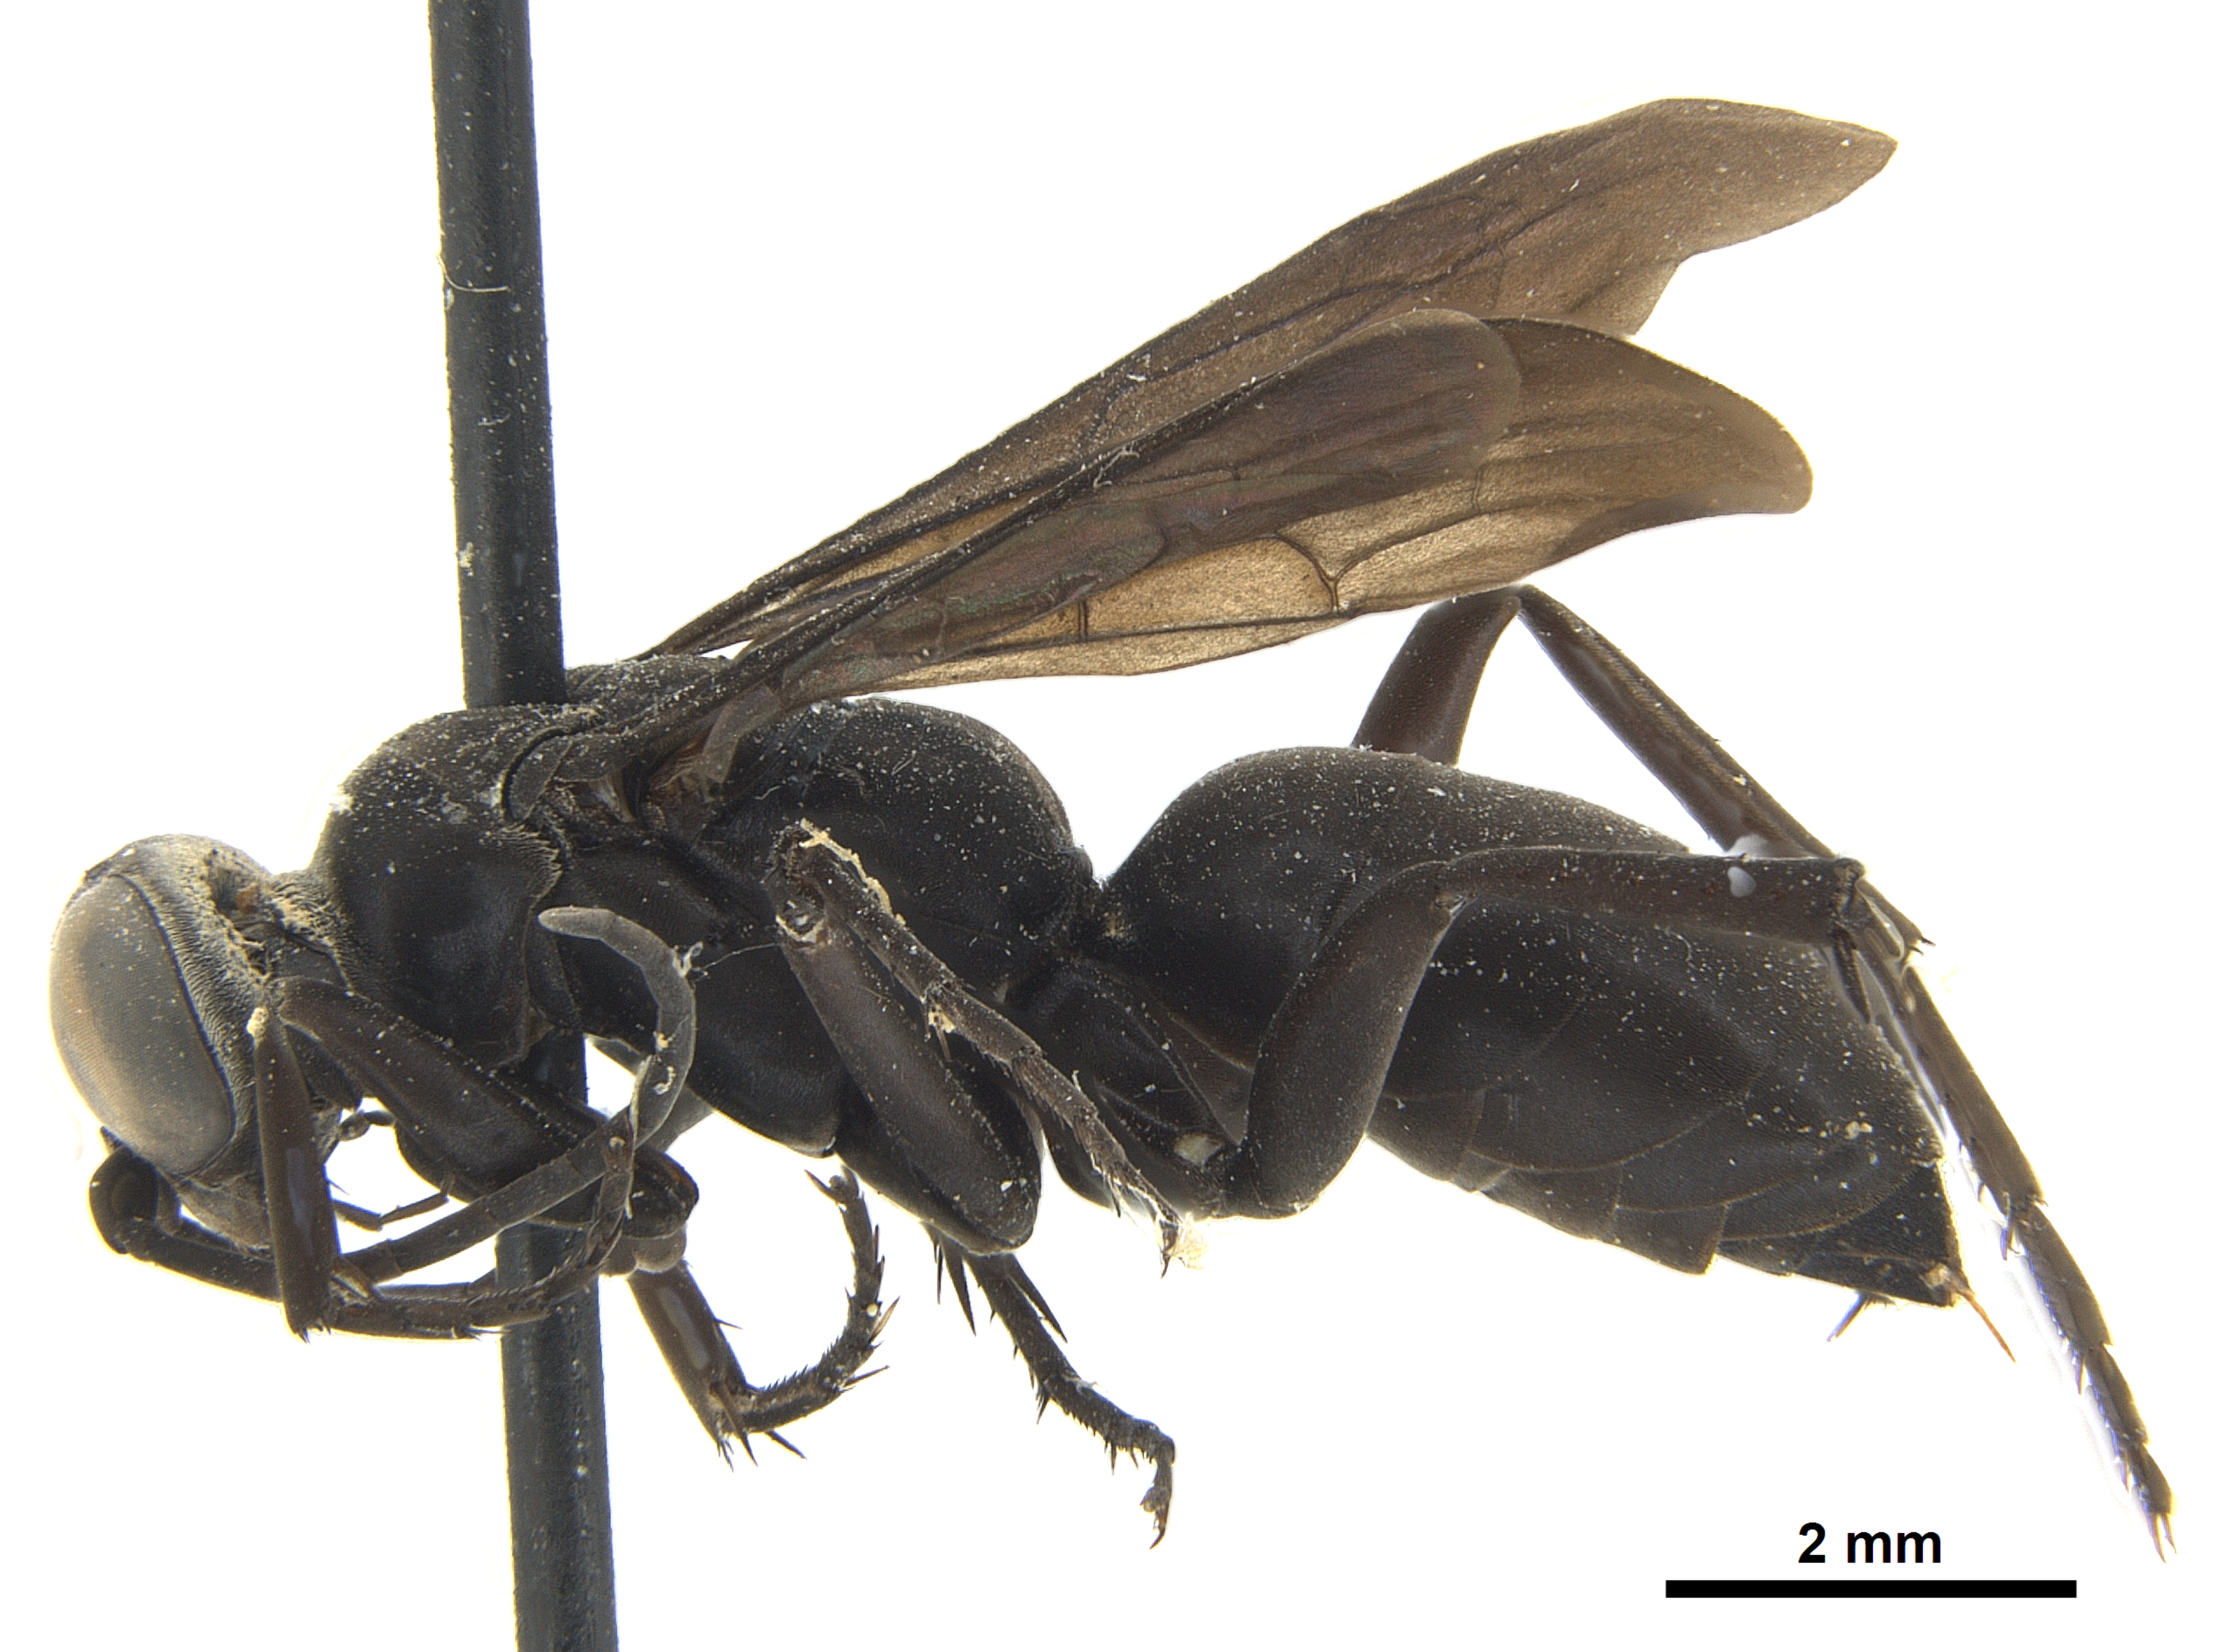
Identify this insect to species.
Pompilus phoenix (also Hesperopompilus phoenix)
